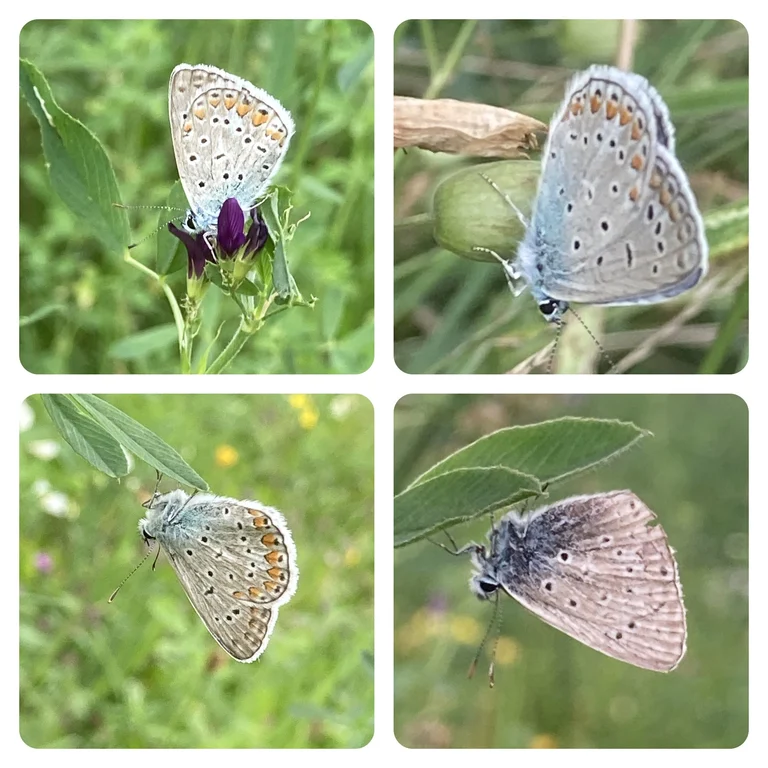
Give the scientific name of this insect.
Polyommatus icarus
